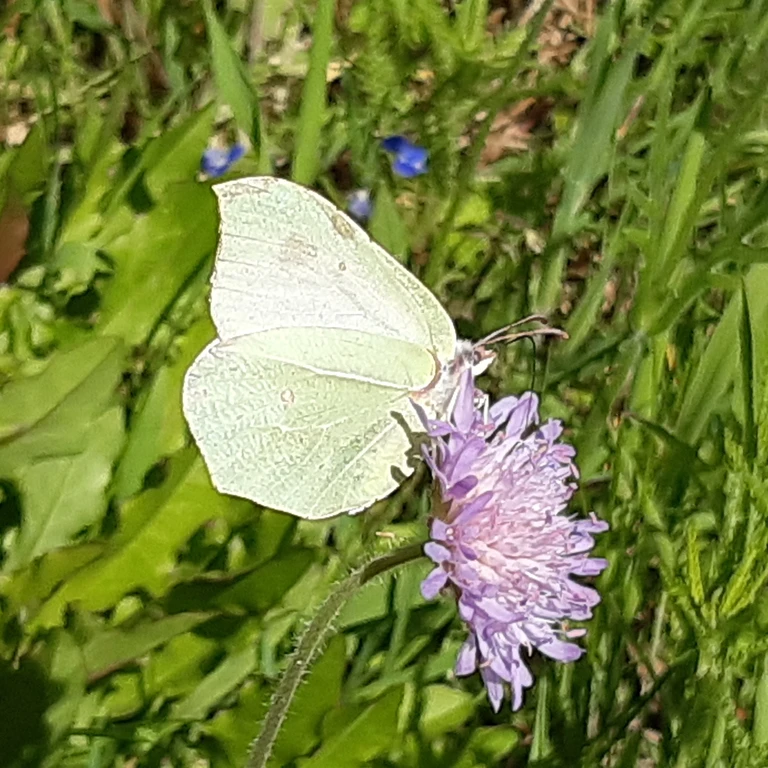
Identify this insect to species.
Gonepteryx rhamni
